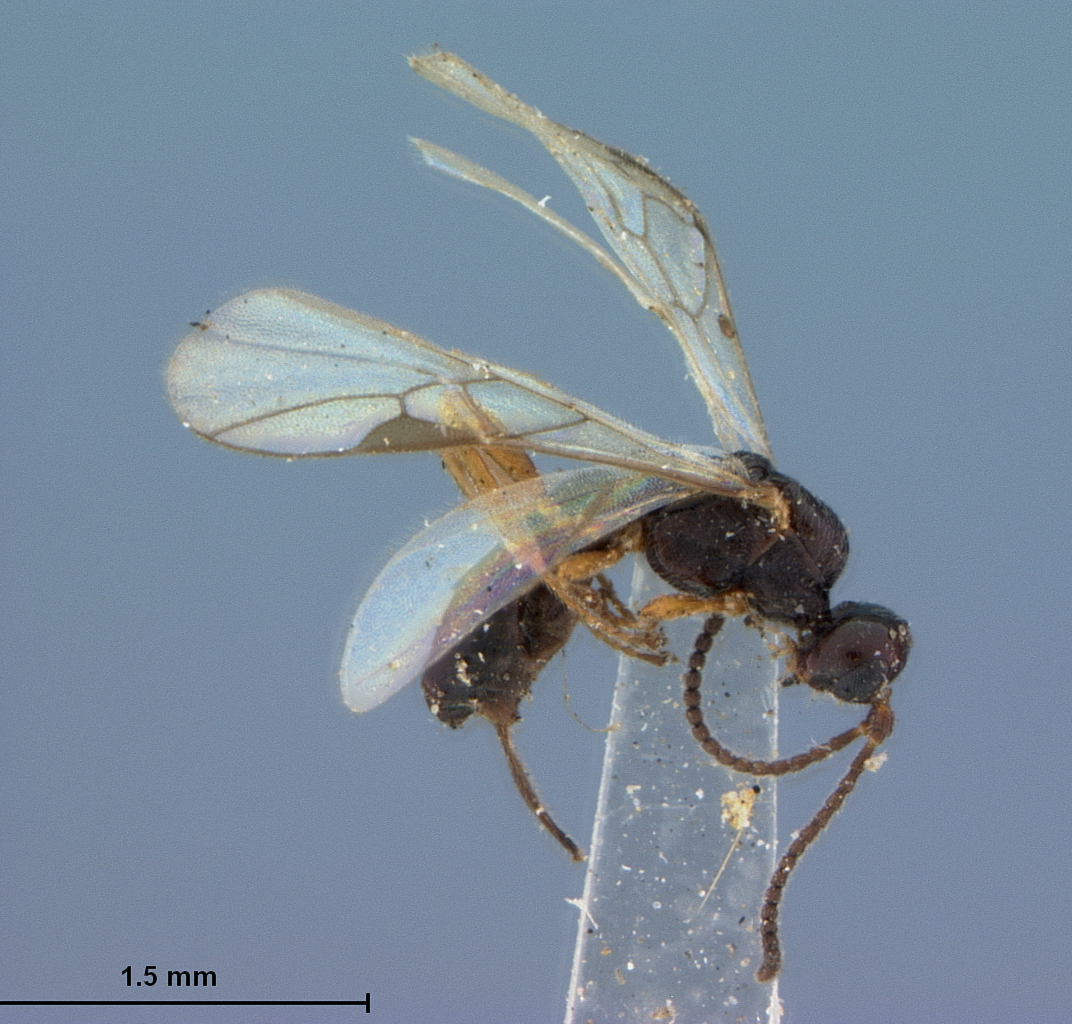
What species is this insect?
Blacus eruditus
